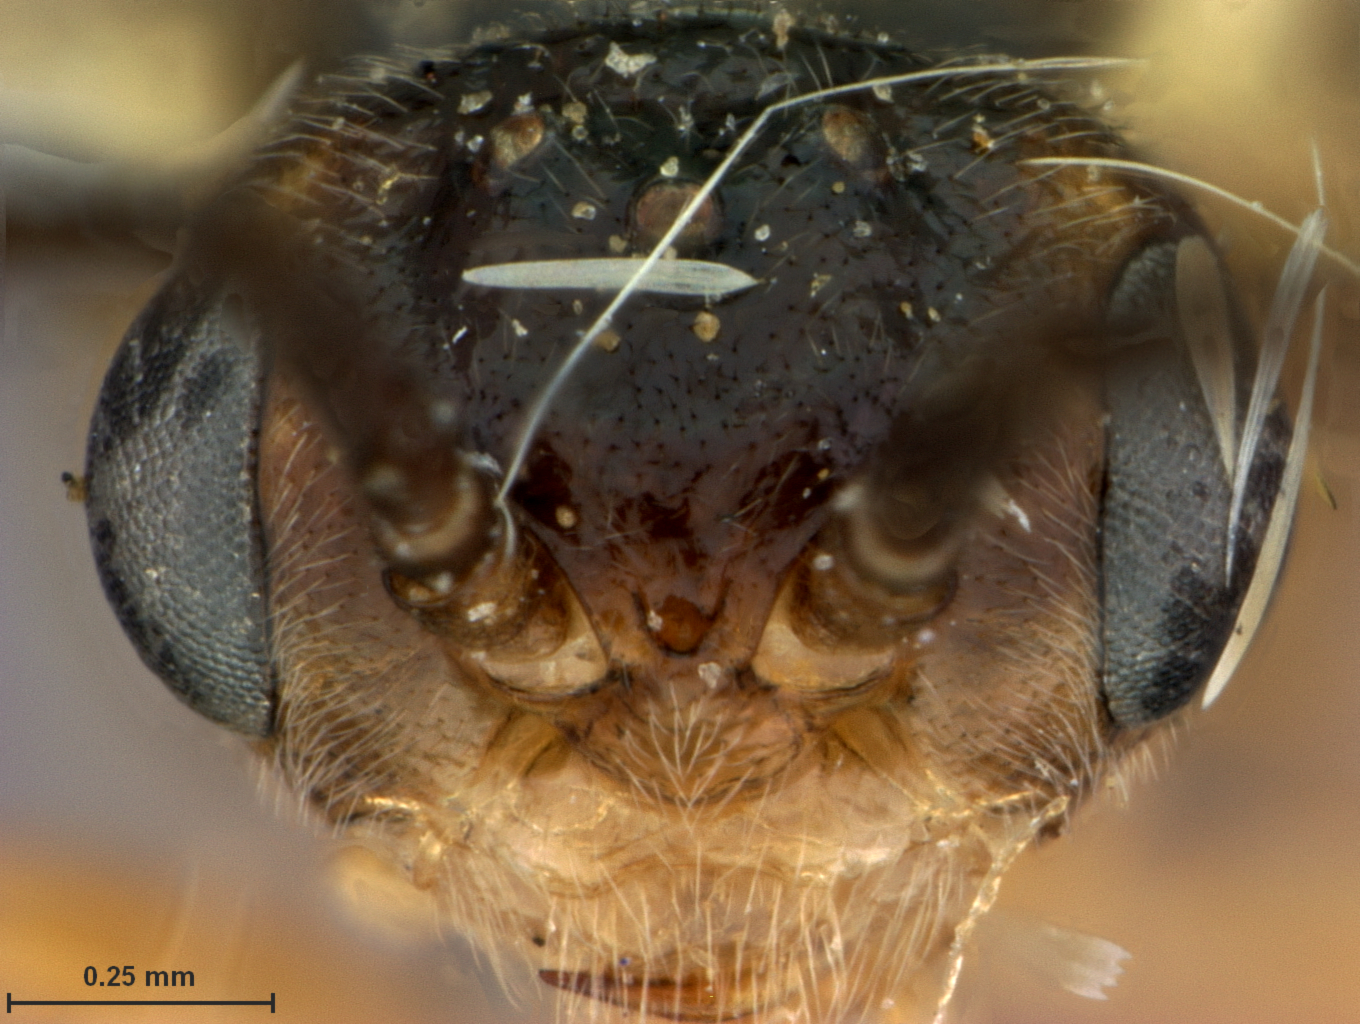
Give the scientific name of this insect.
Pachynematus gregarius
